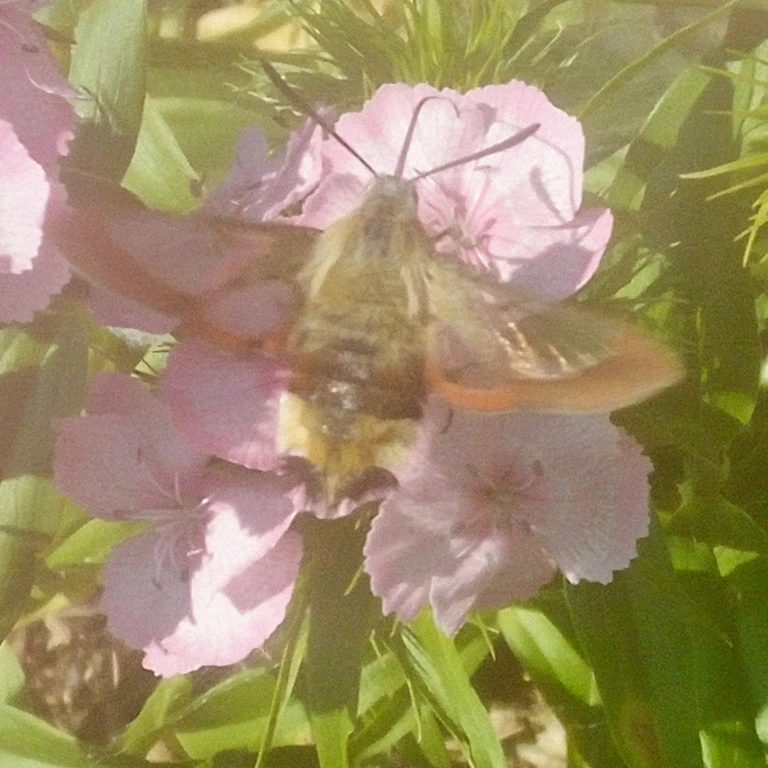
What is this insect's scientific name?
Hemaris fuciformis
